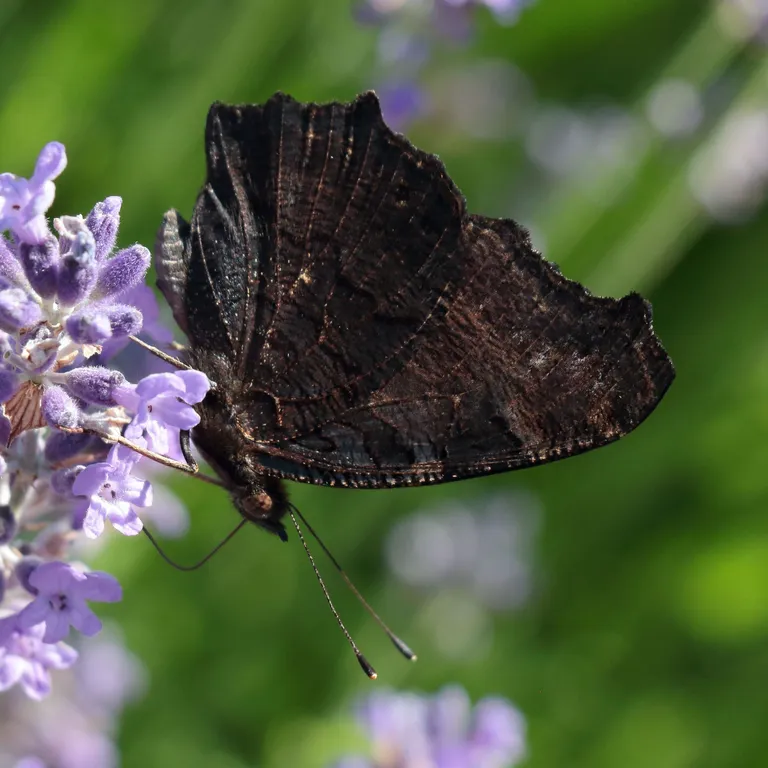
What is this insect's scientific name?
Aglais io
